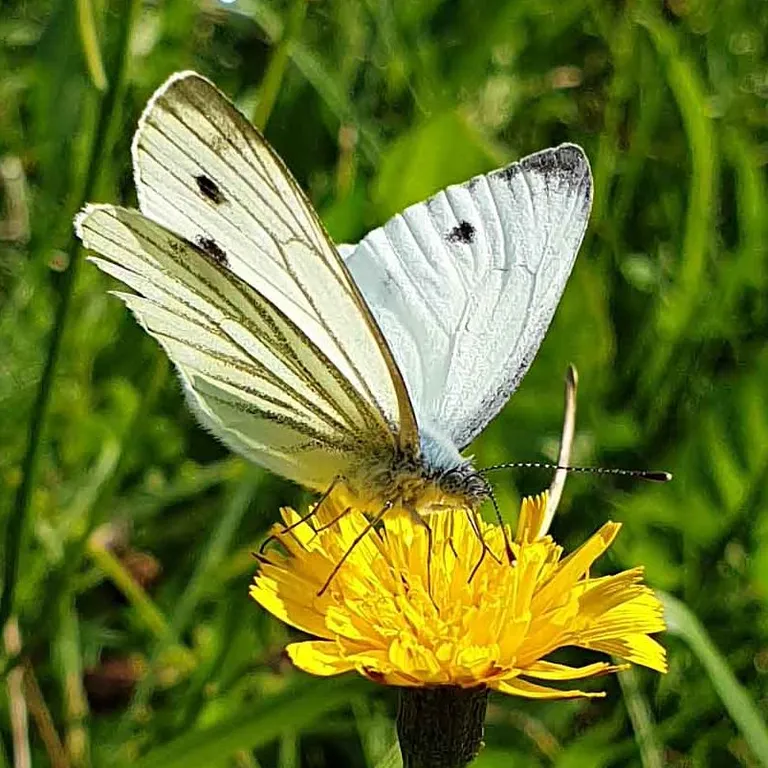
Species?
Pieris napi
